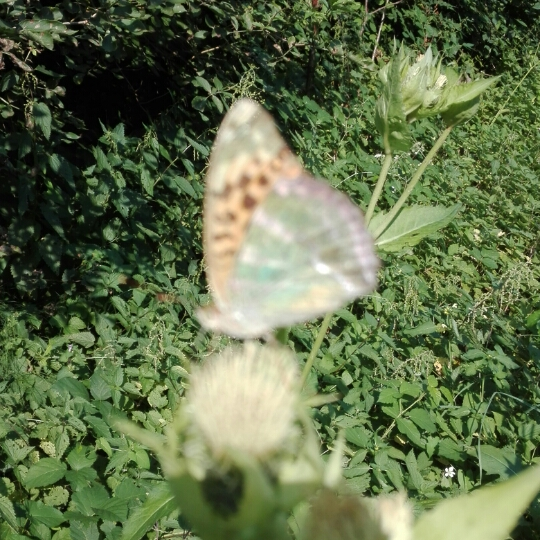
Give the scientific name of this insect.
Argynnis paphia
